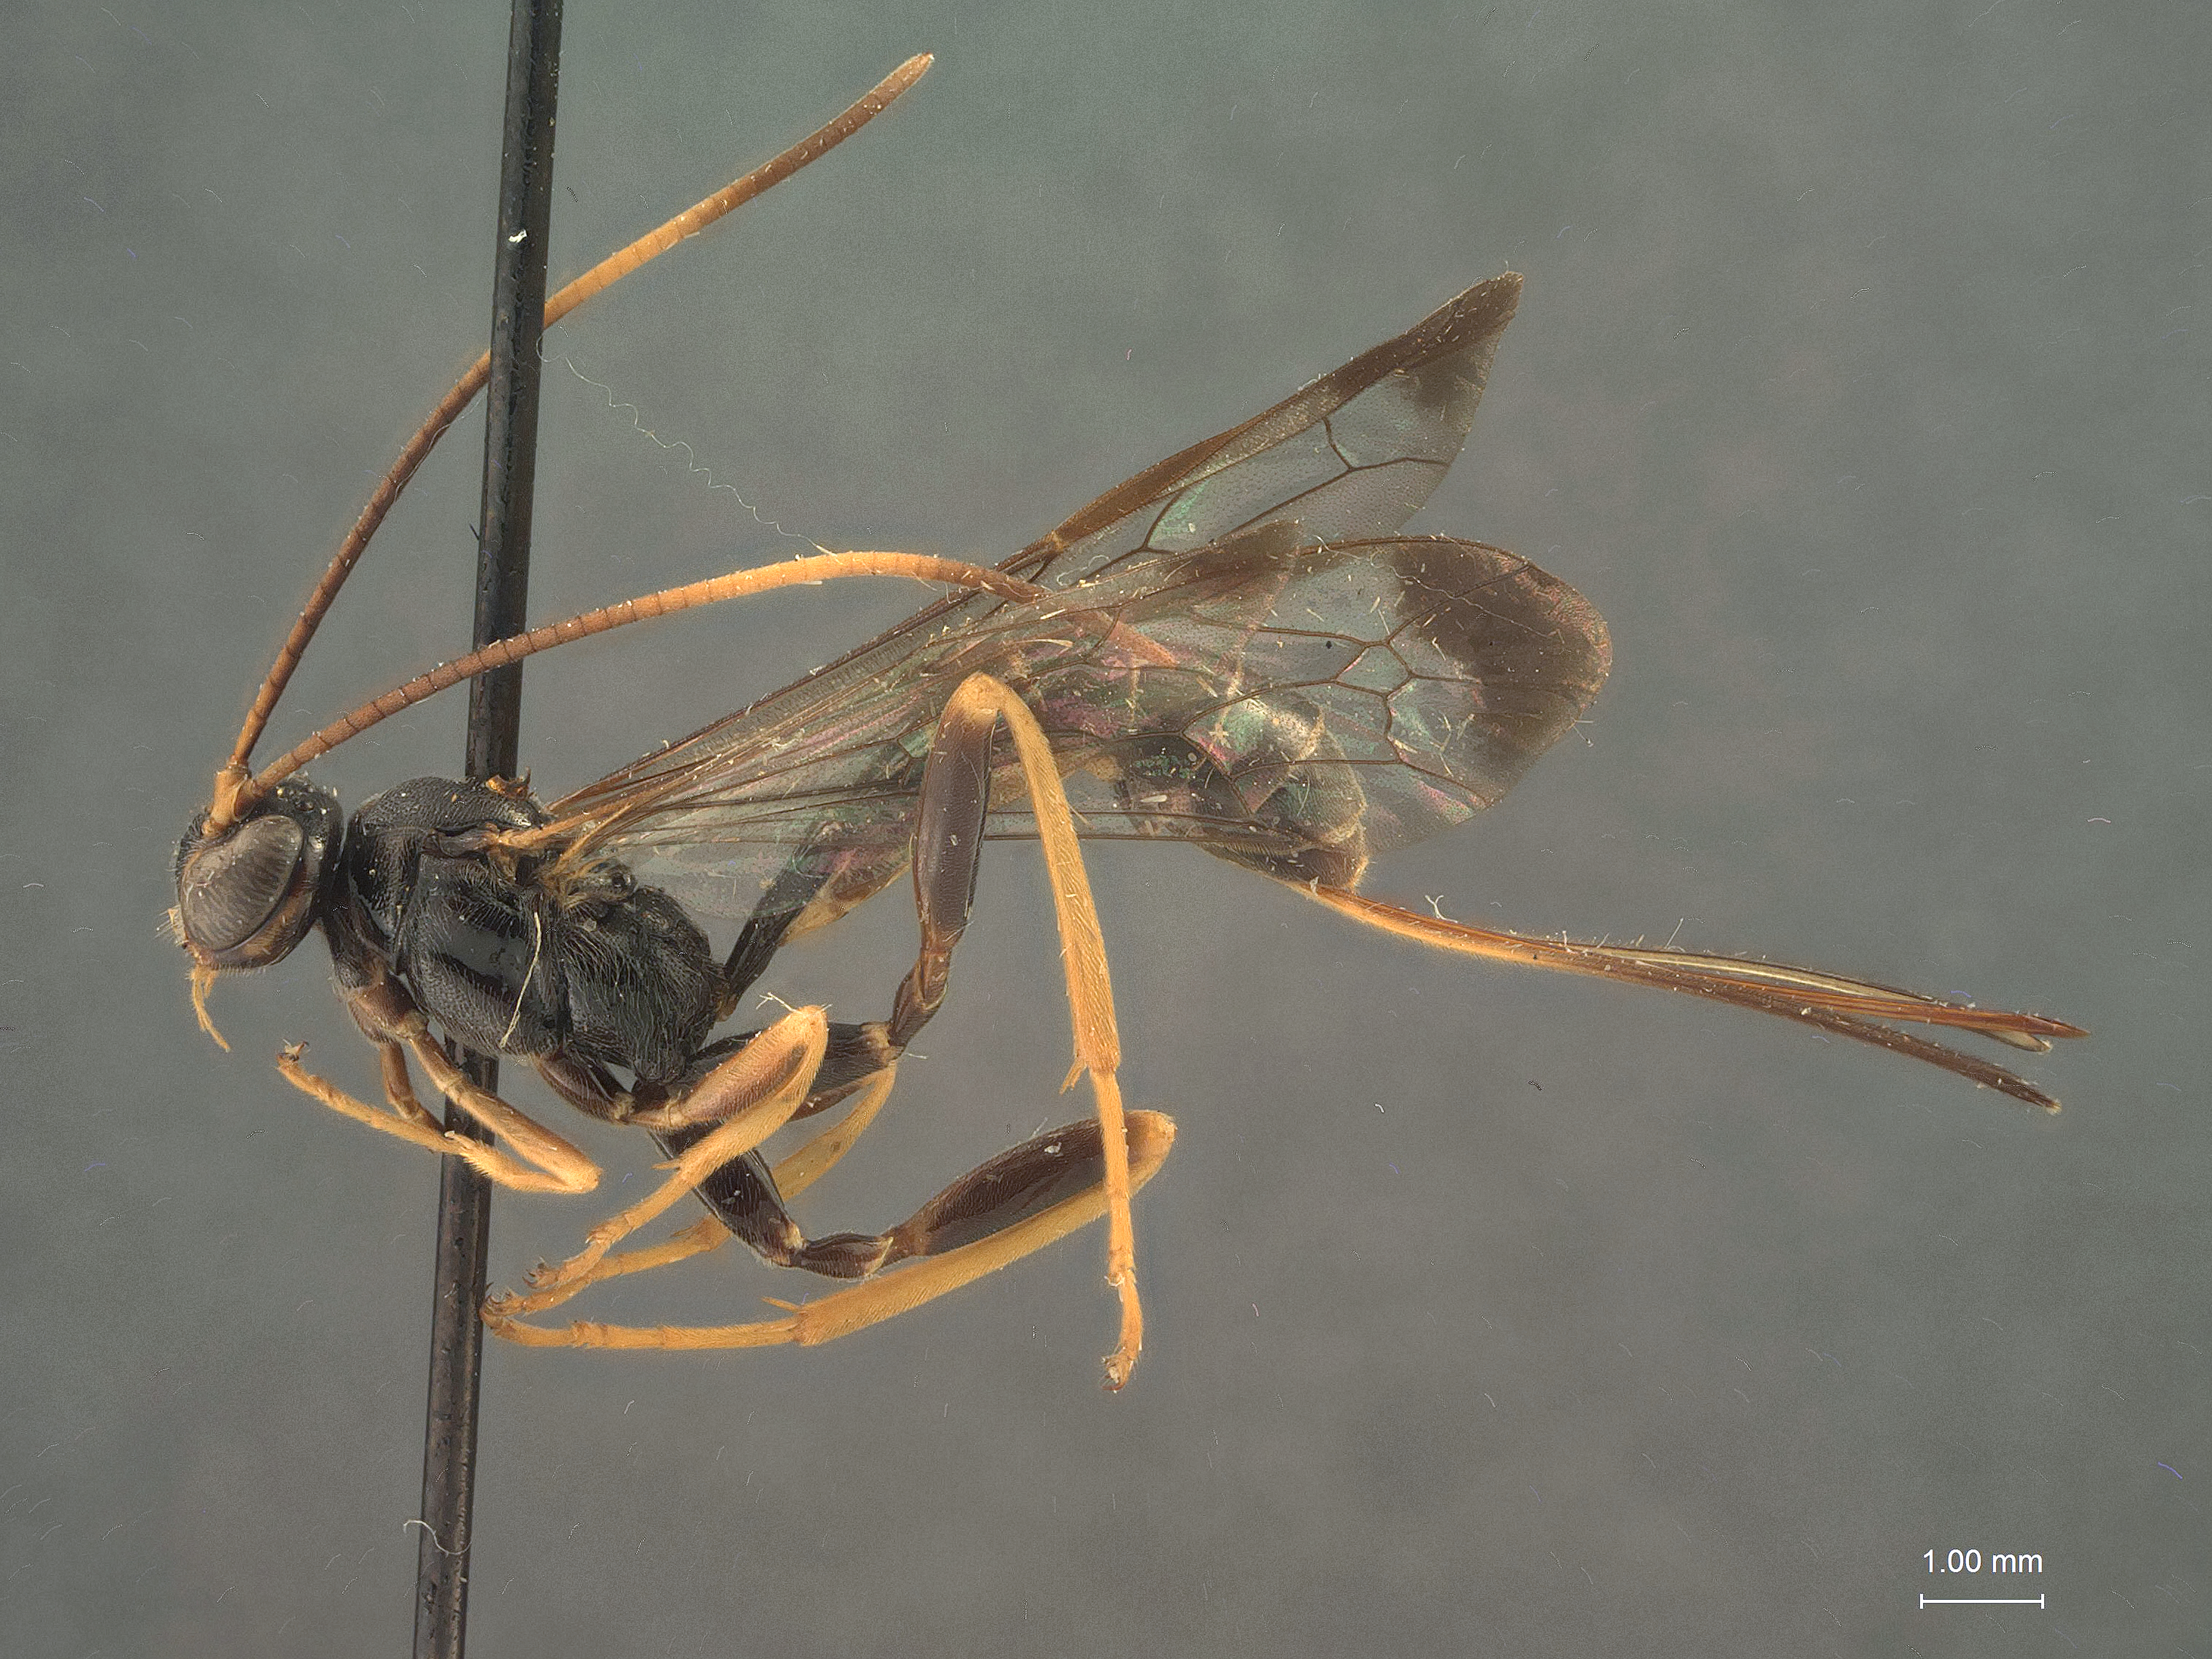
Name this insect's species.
Labena nigra
